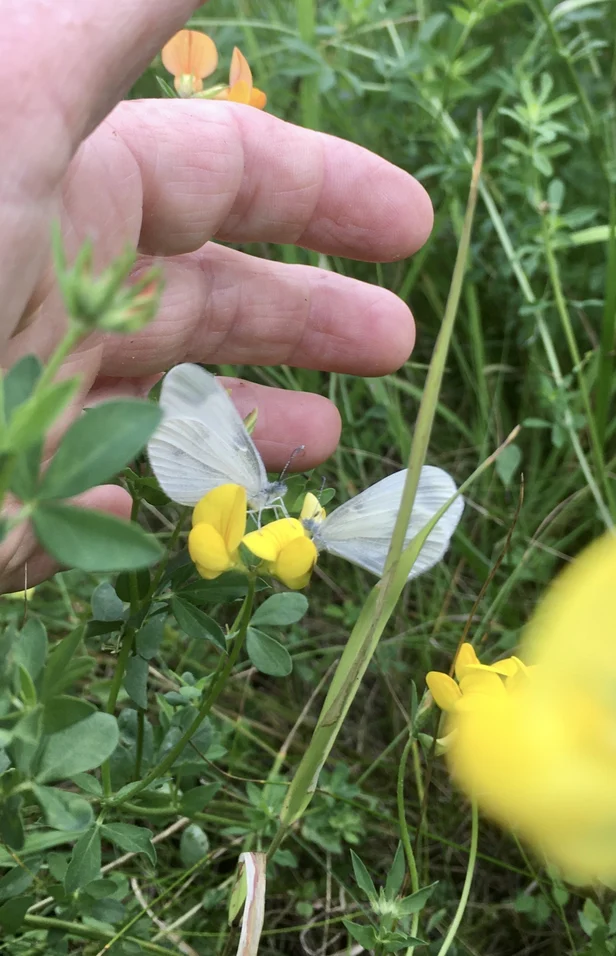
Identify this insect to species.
Leptidea sinapis/juvernica
